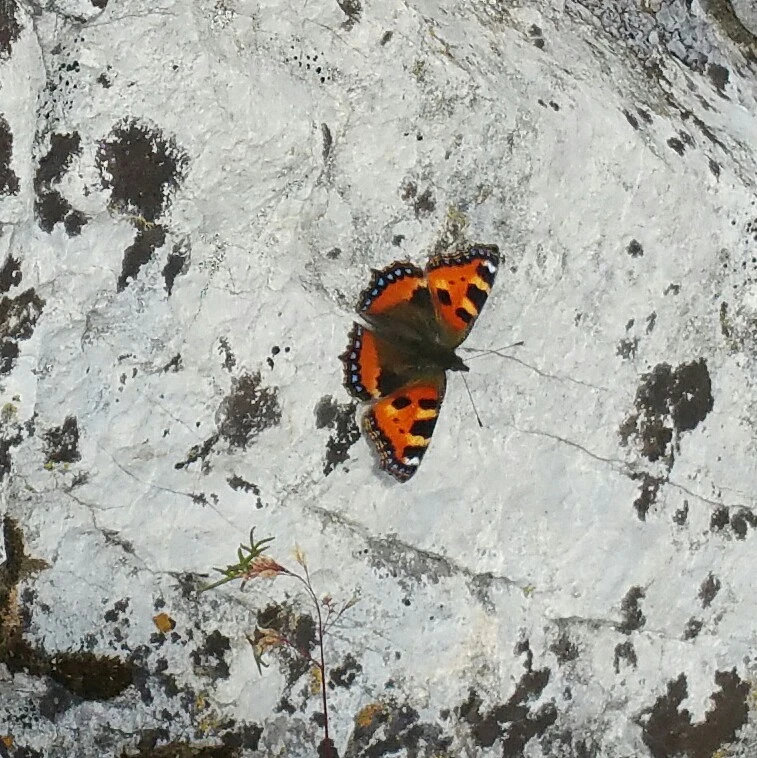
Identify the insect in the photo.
Aglais urticae
